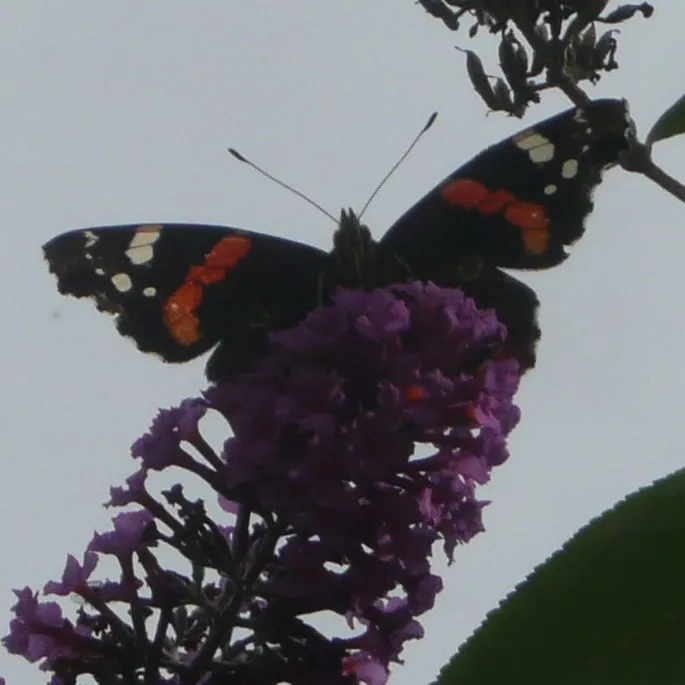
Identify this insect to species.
Vanessa atalanta
